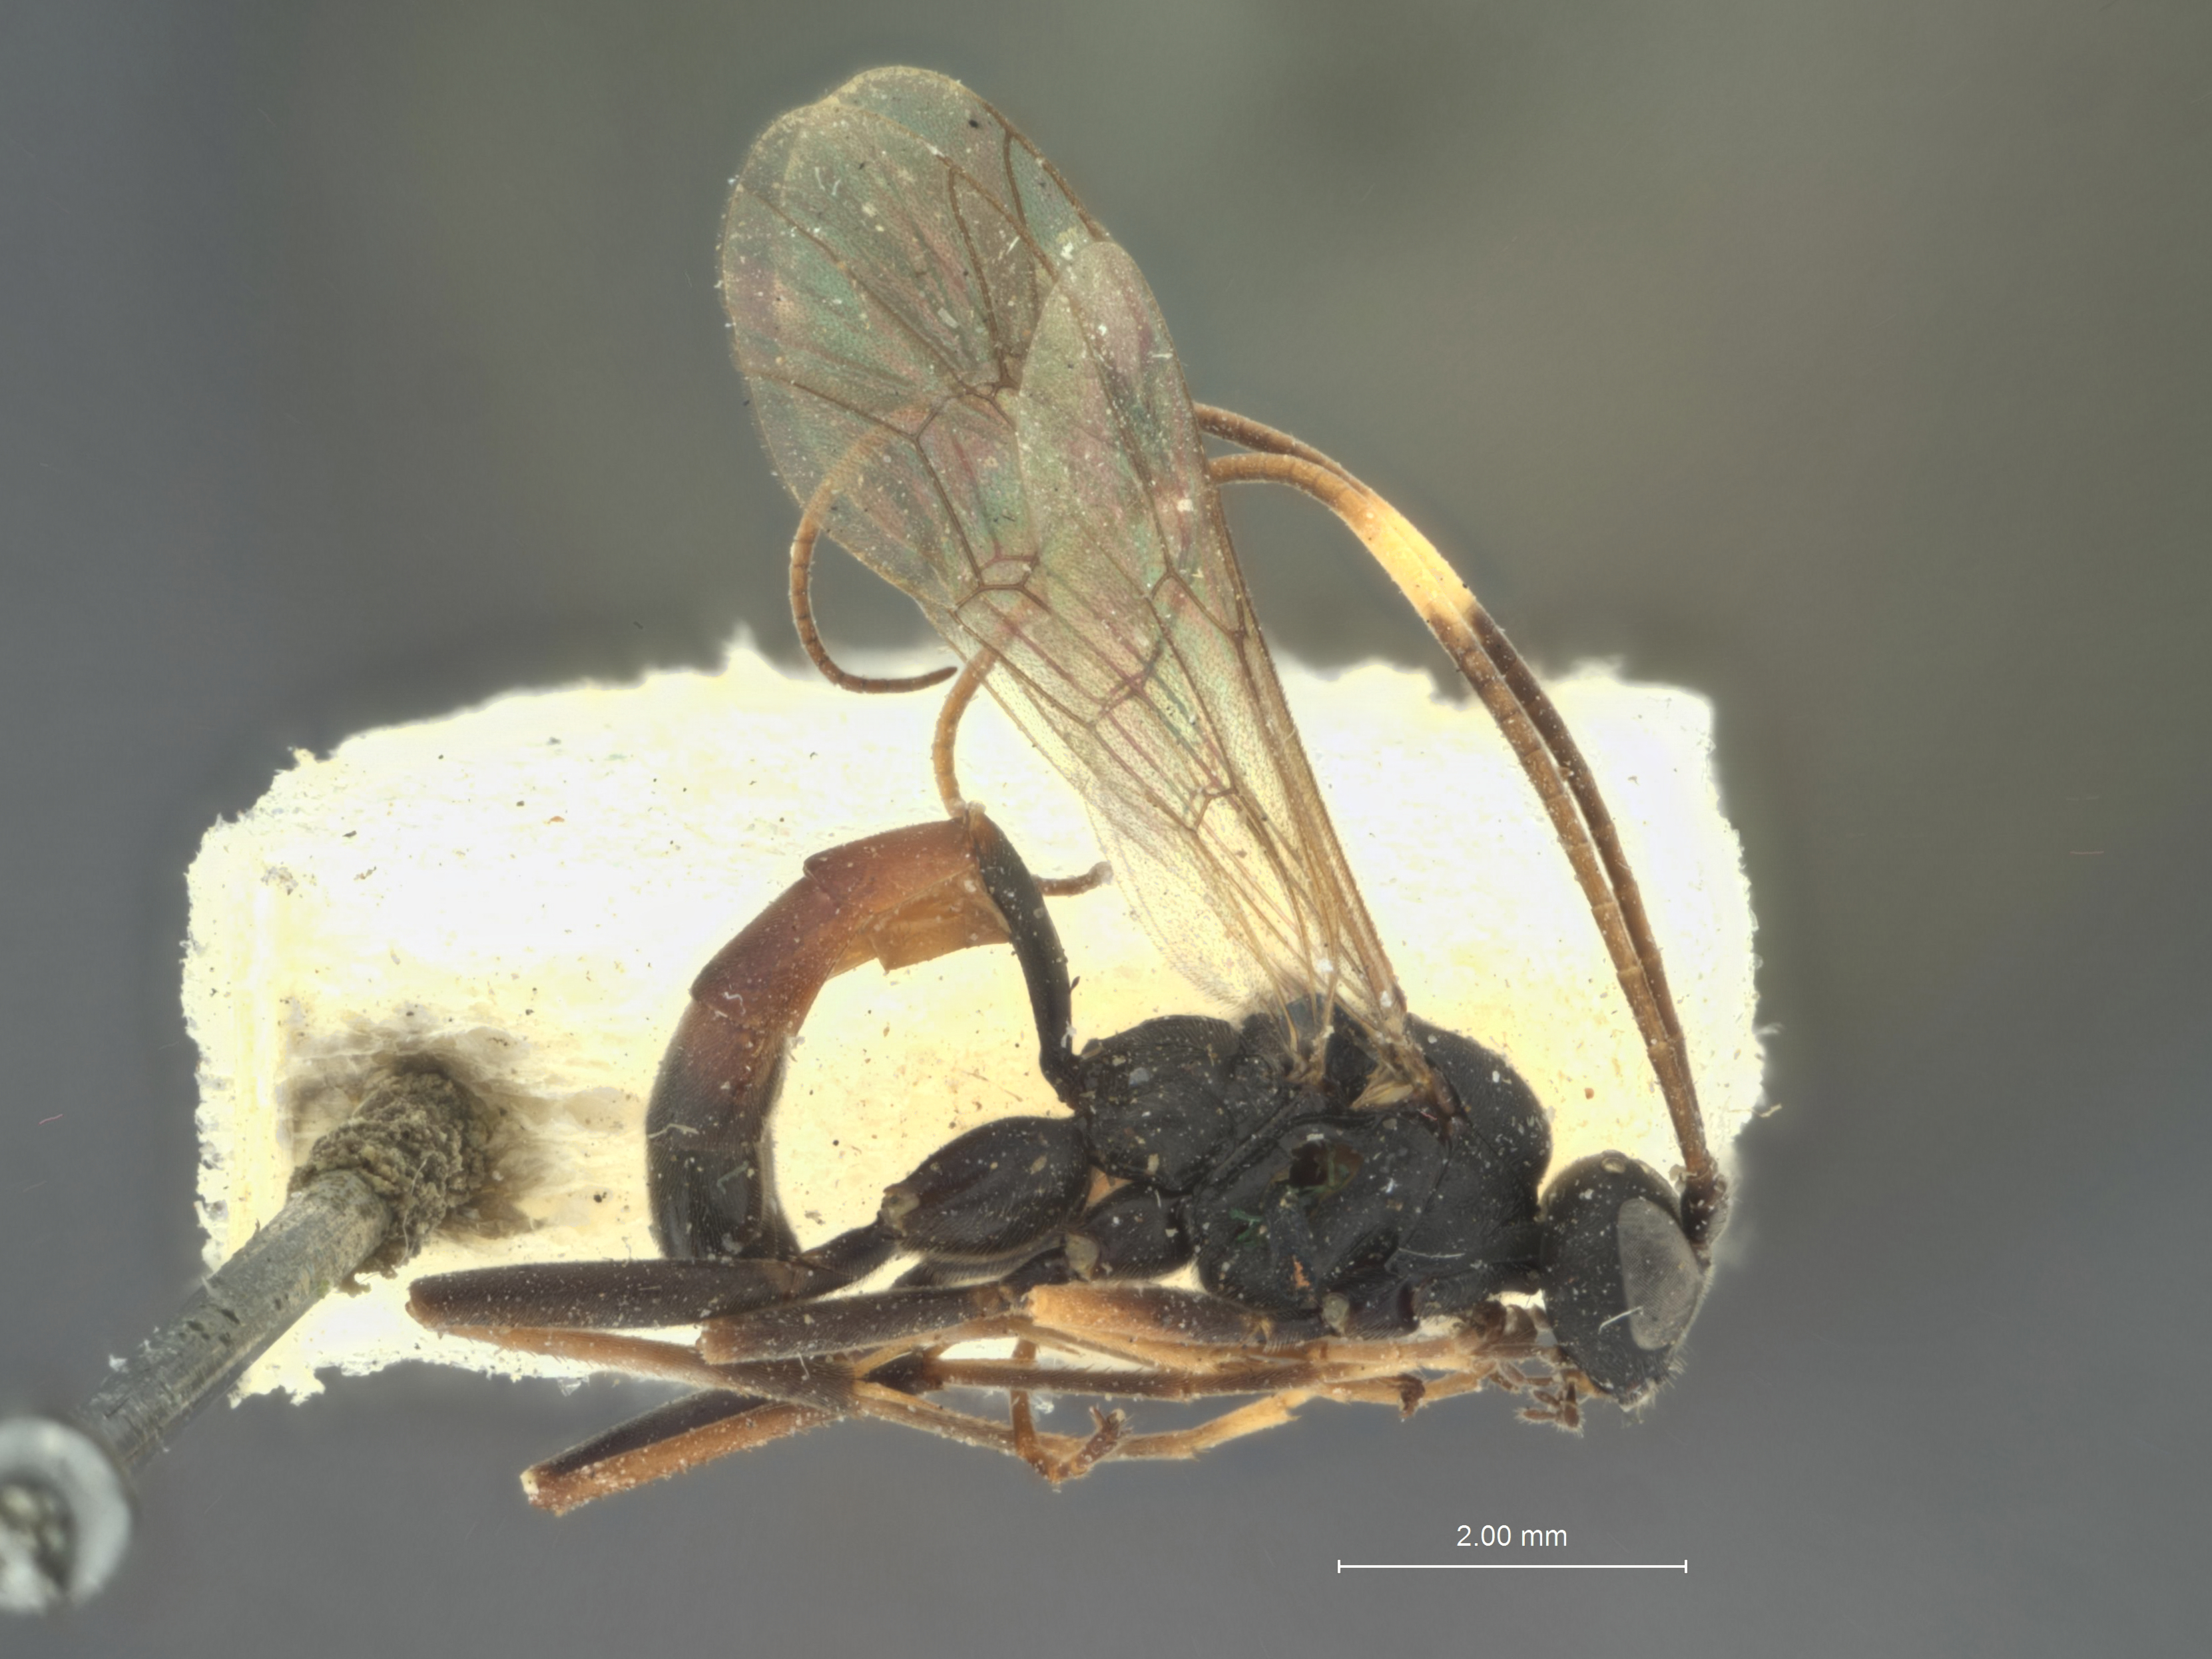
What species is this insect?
Sychnoleter japonicus
